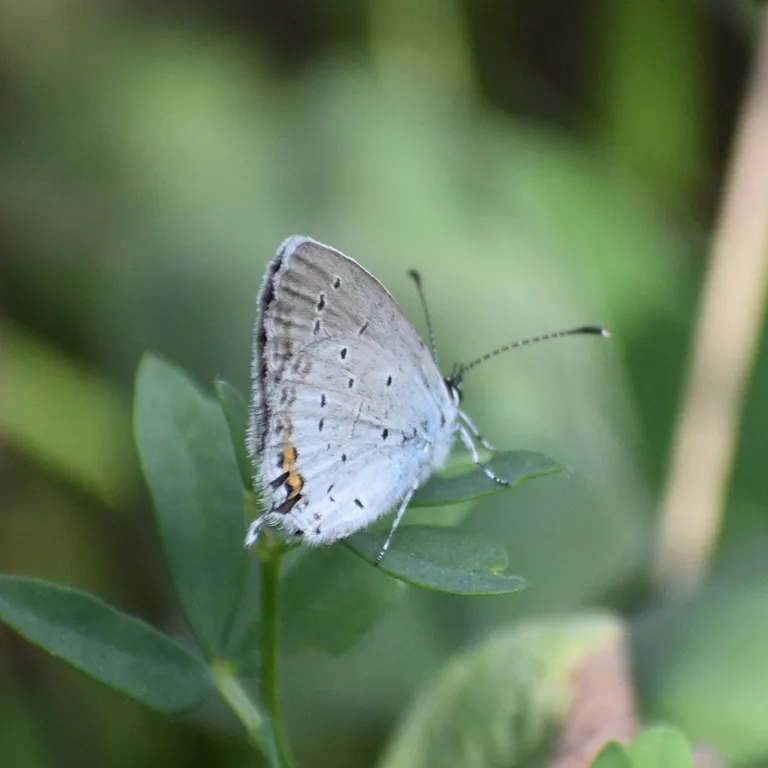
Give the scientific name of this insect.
Cupido argiades (also Elkalyce argiades)
